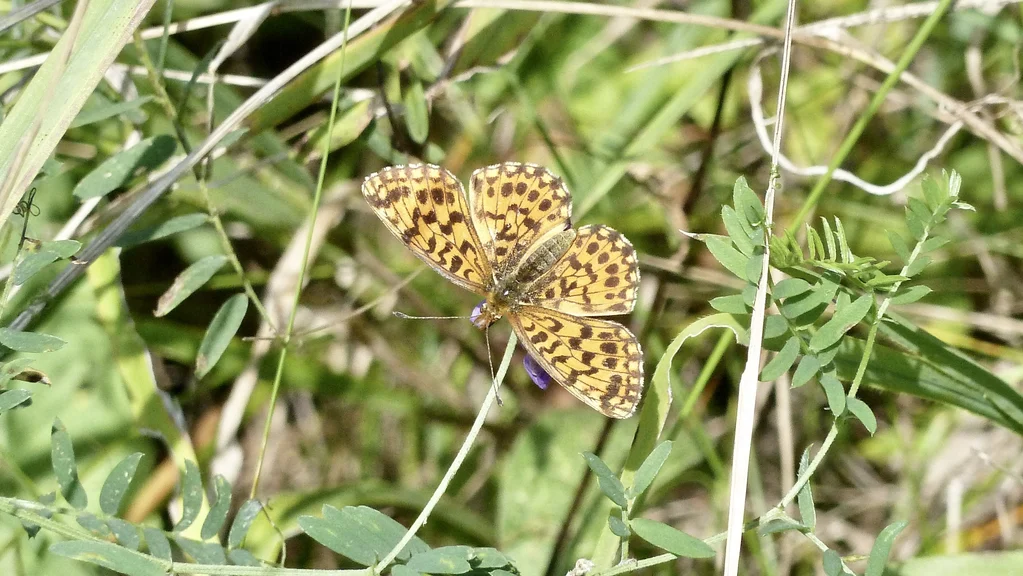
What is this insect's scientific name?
Boloria dia
